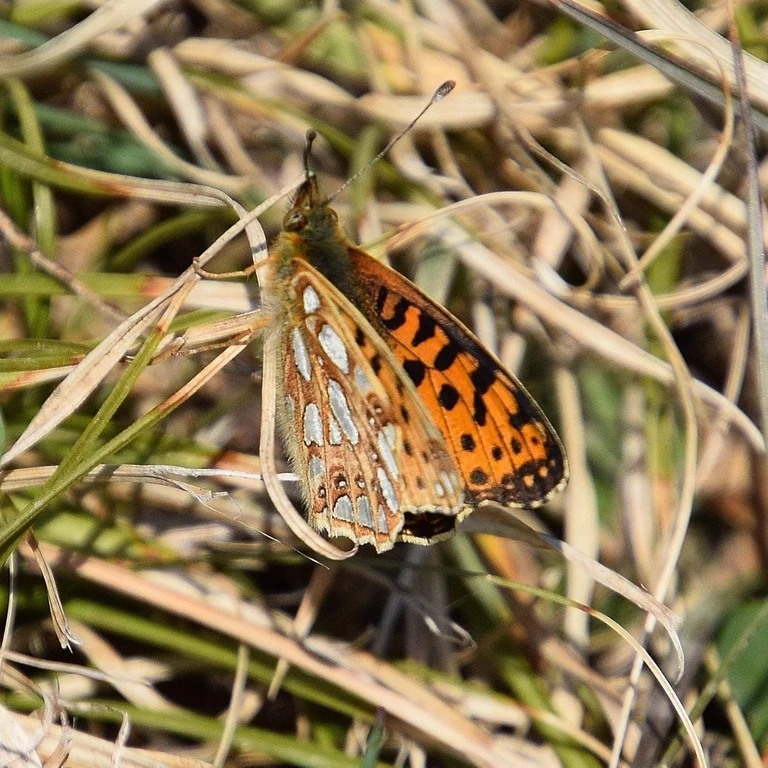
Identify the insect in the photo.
Issoria lathonia
